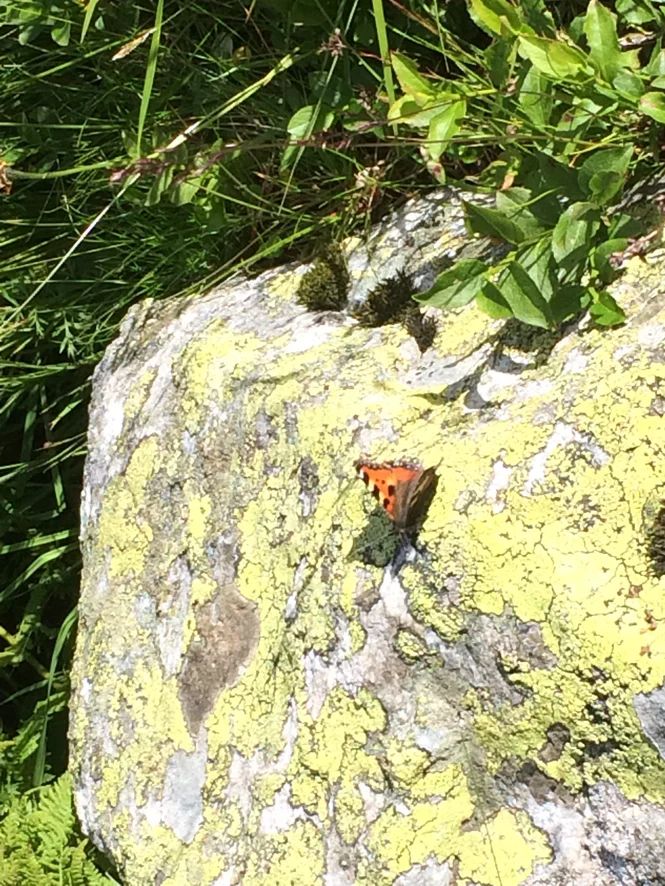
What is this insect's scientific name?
Aglais urticae
